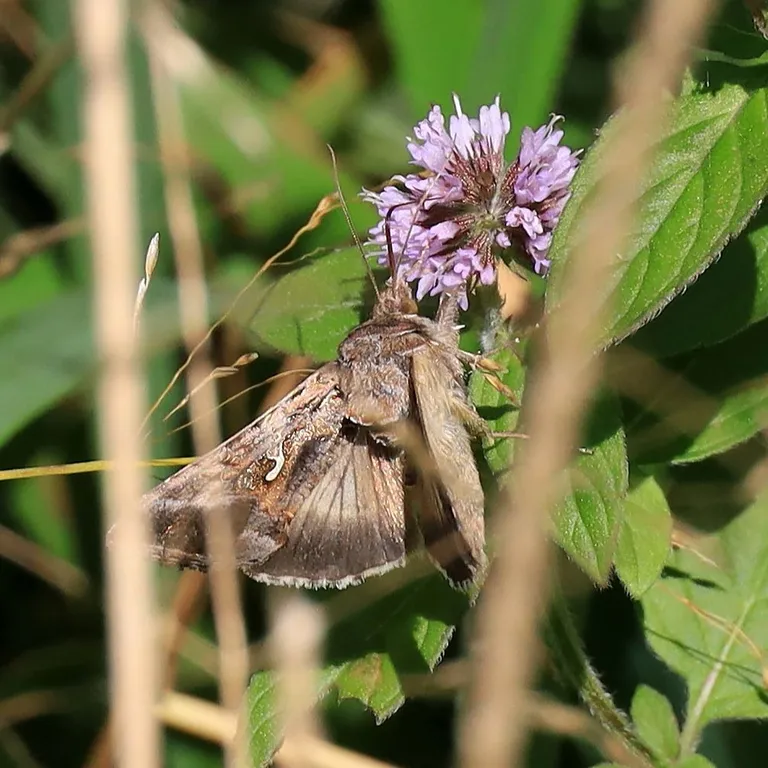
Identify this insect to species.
Autographa gamma
